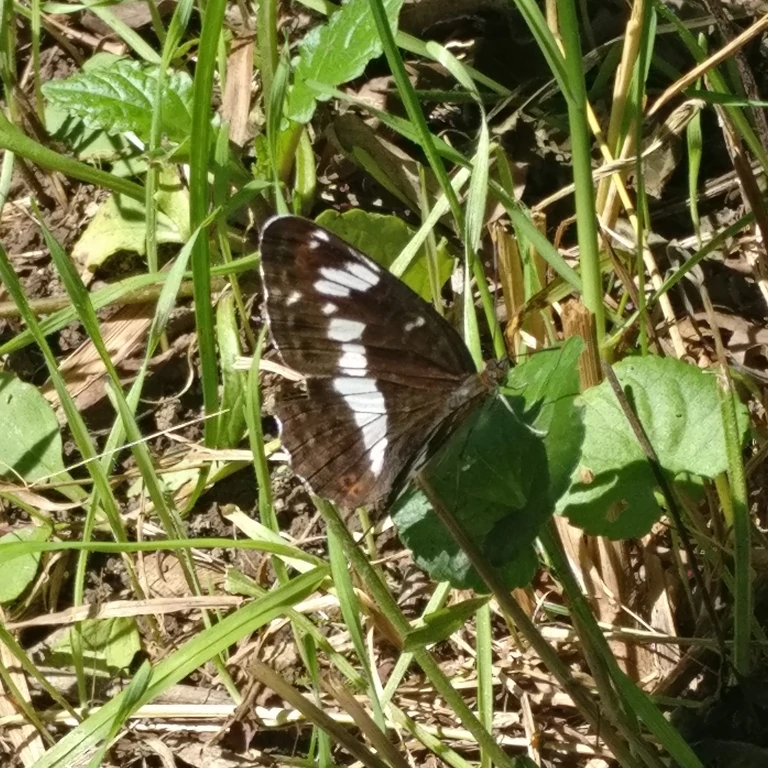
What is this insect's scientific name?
Limenitis camilla (also Ladoga camilla)
